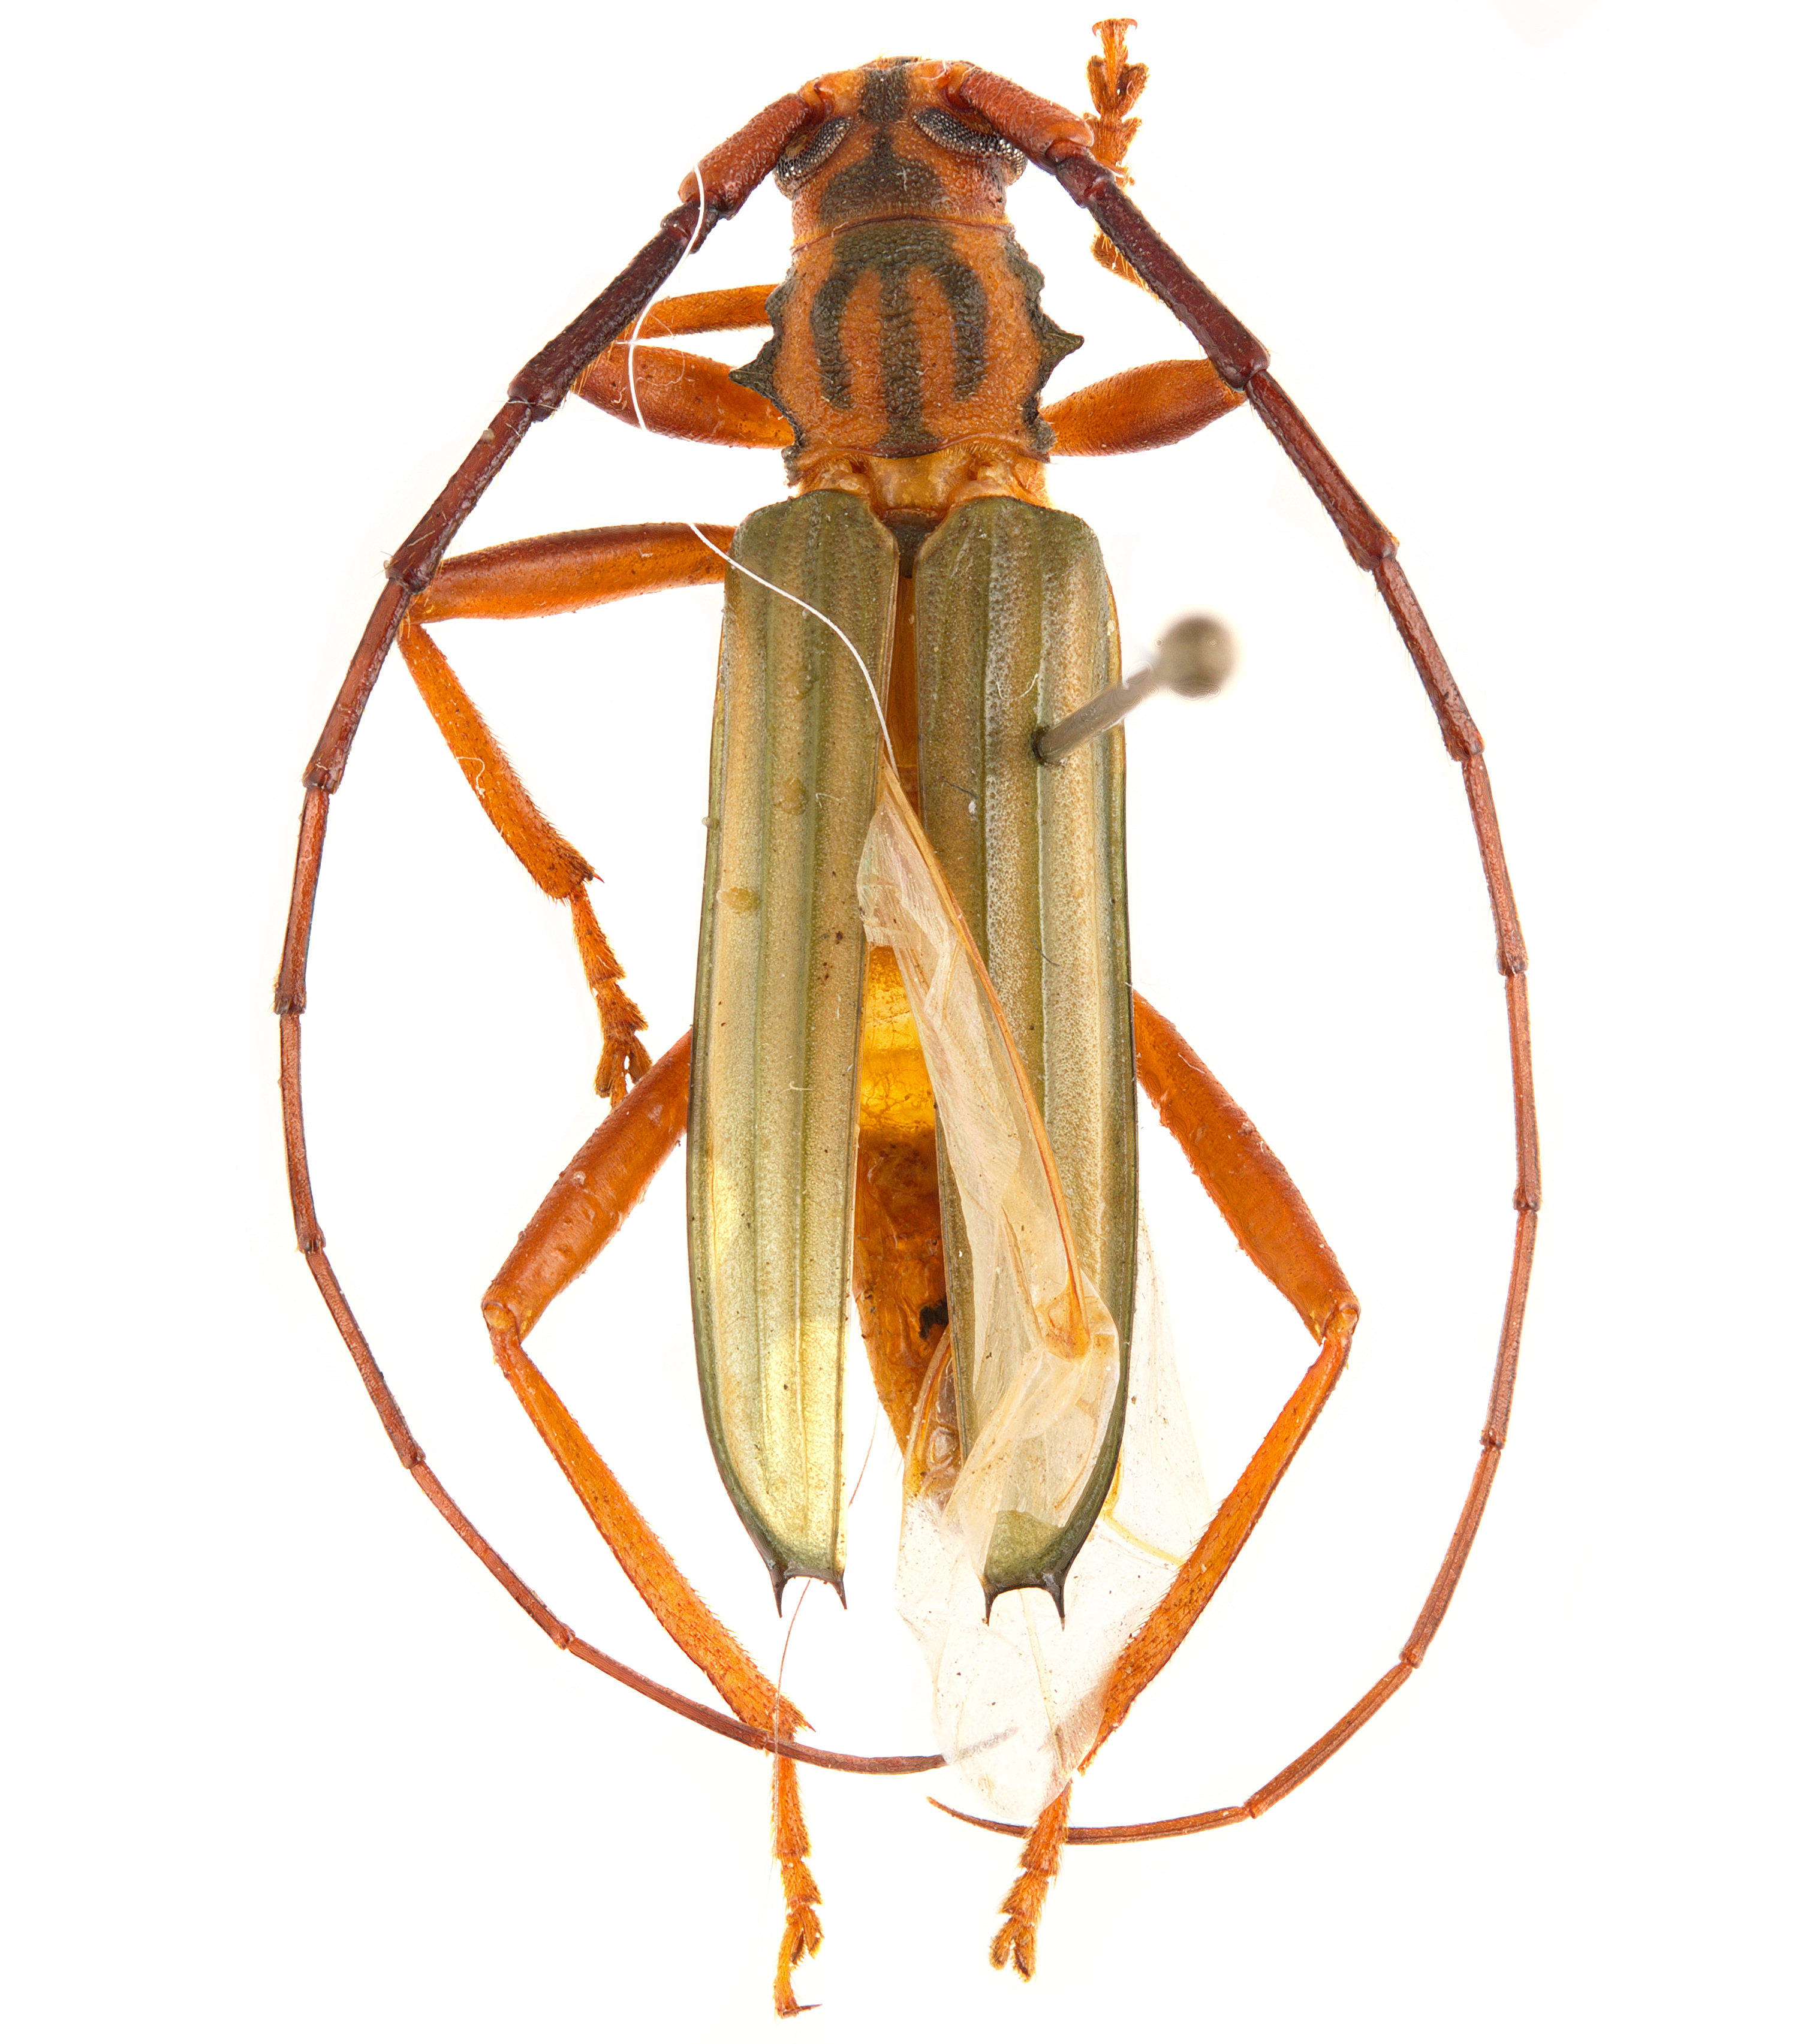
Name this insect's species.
Chlorida festiva
